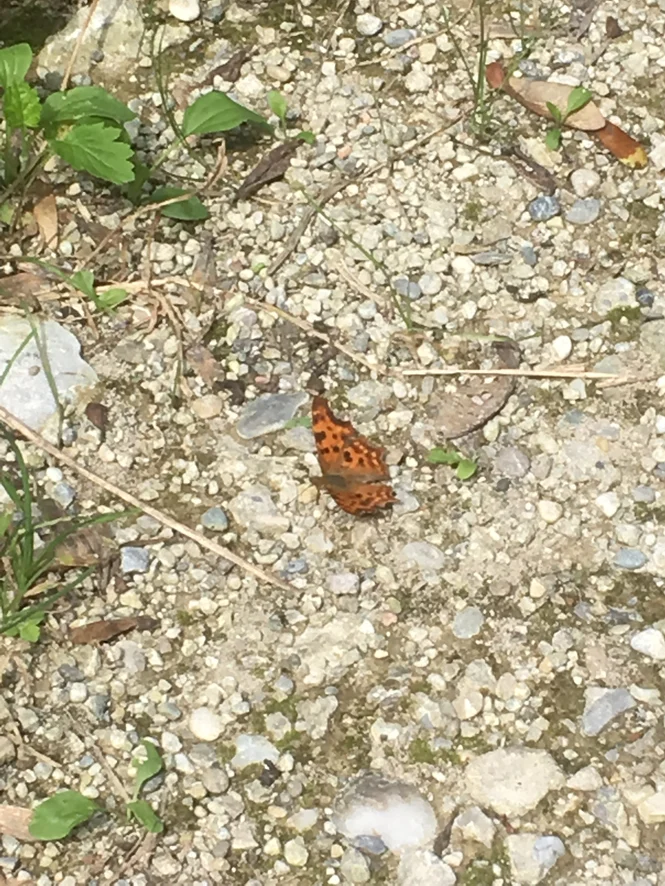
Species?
Polygonia c-album
